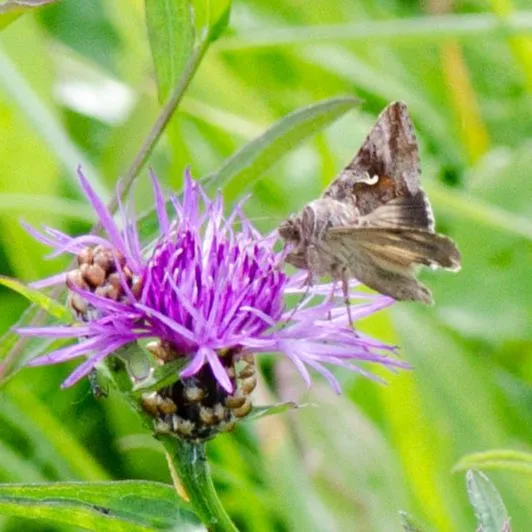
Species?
Autographa gamma
